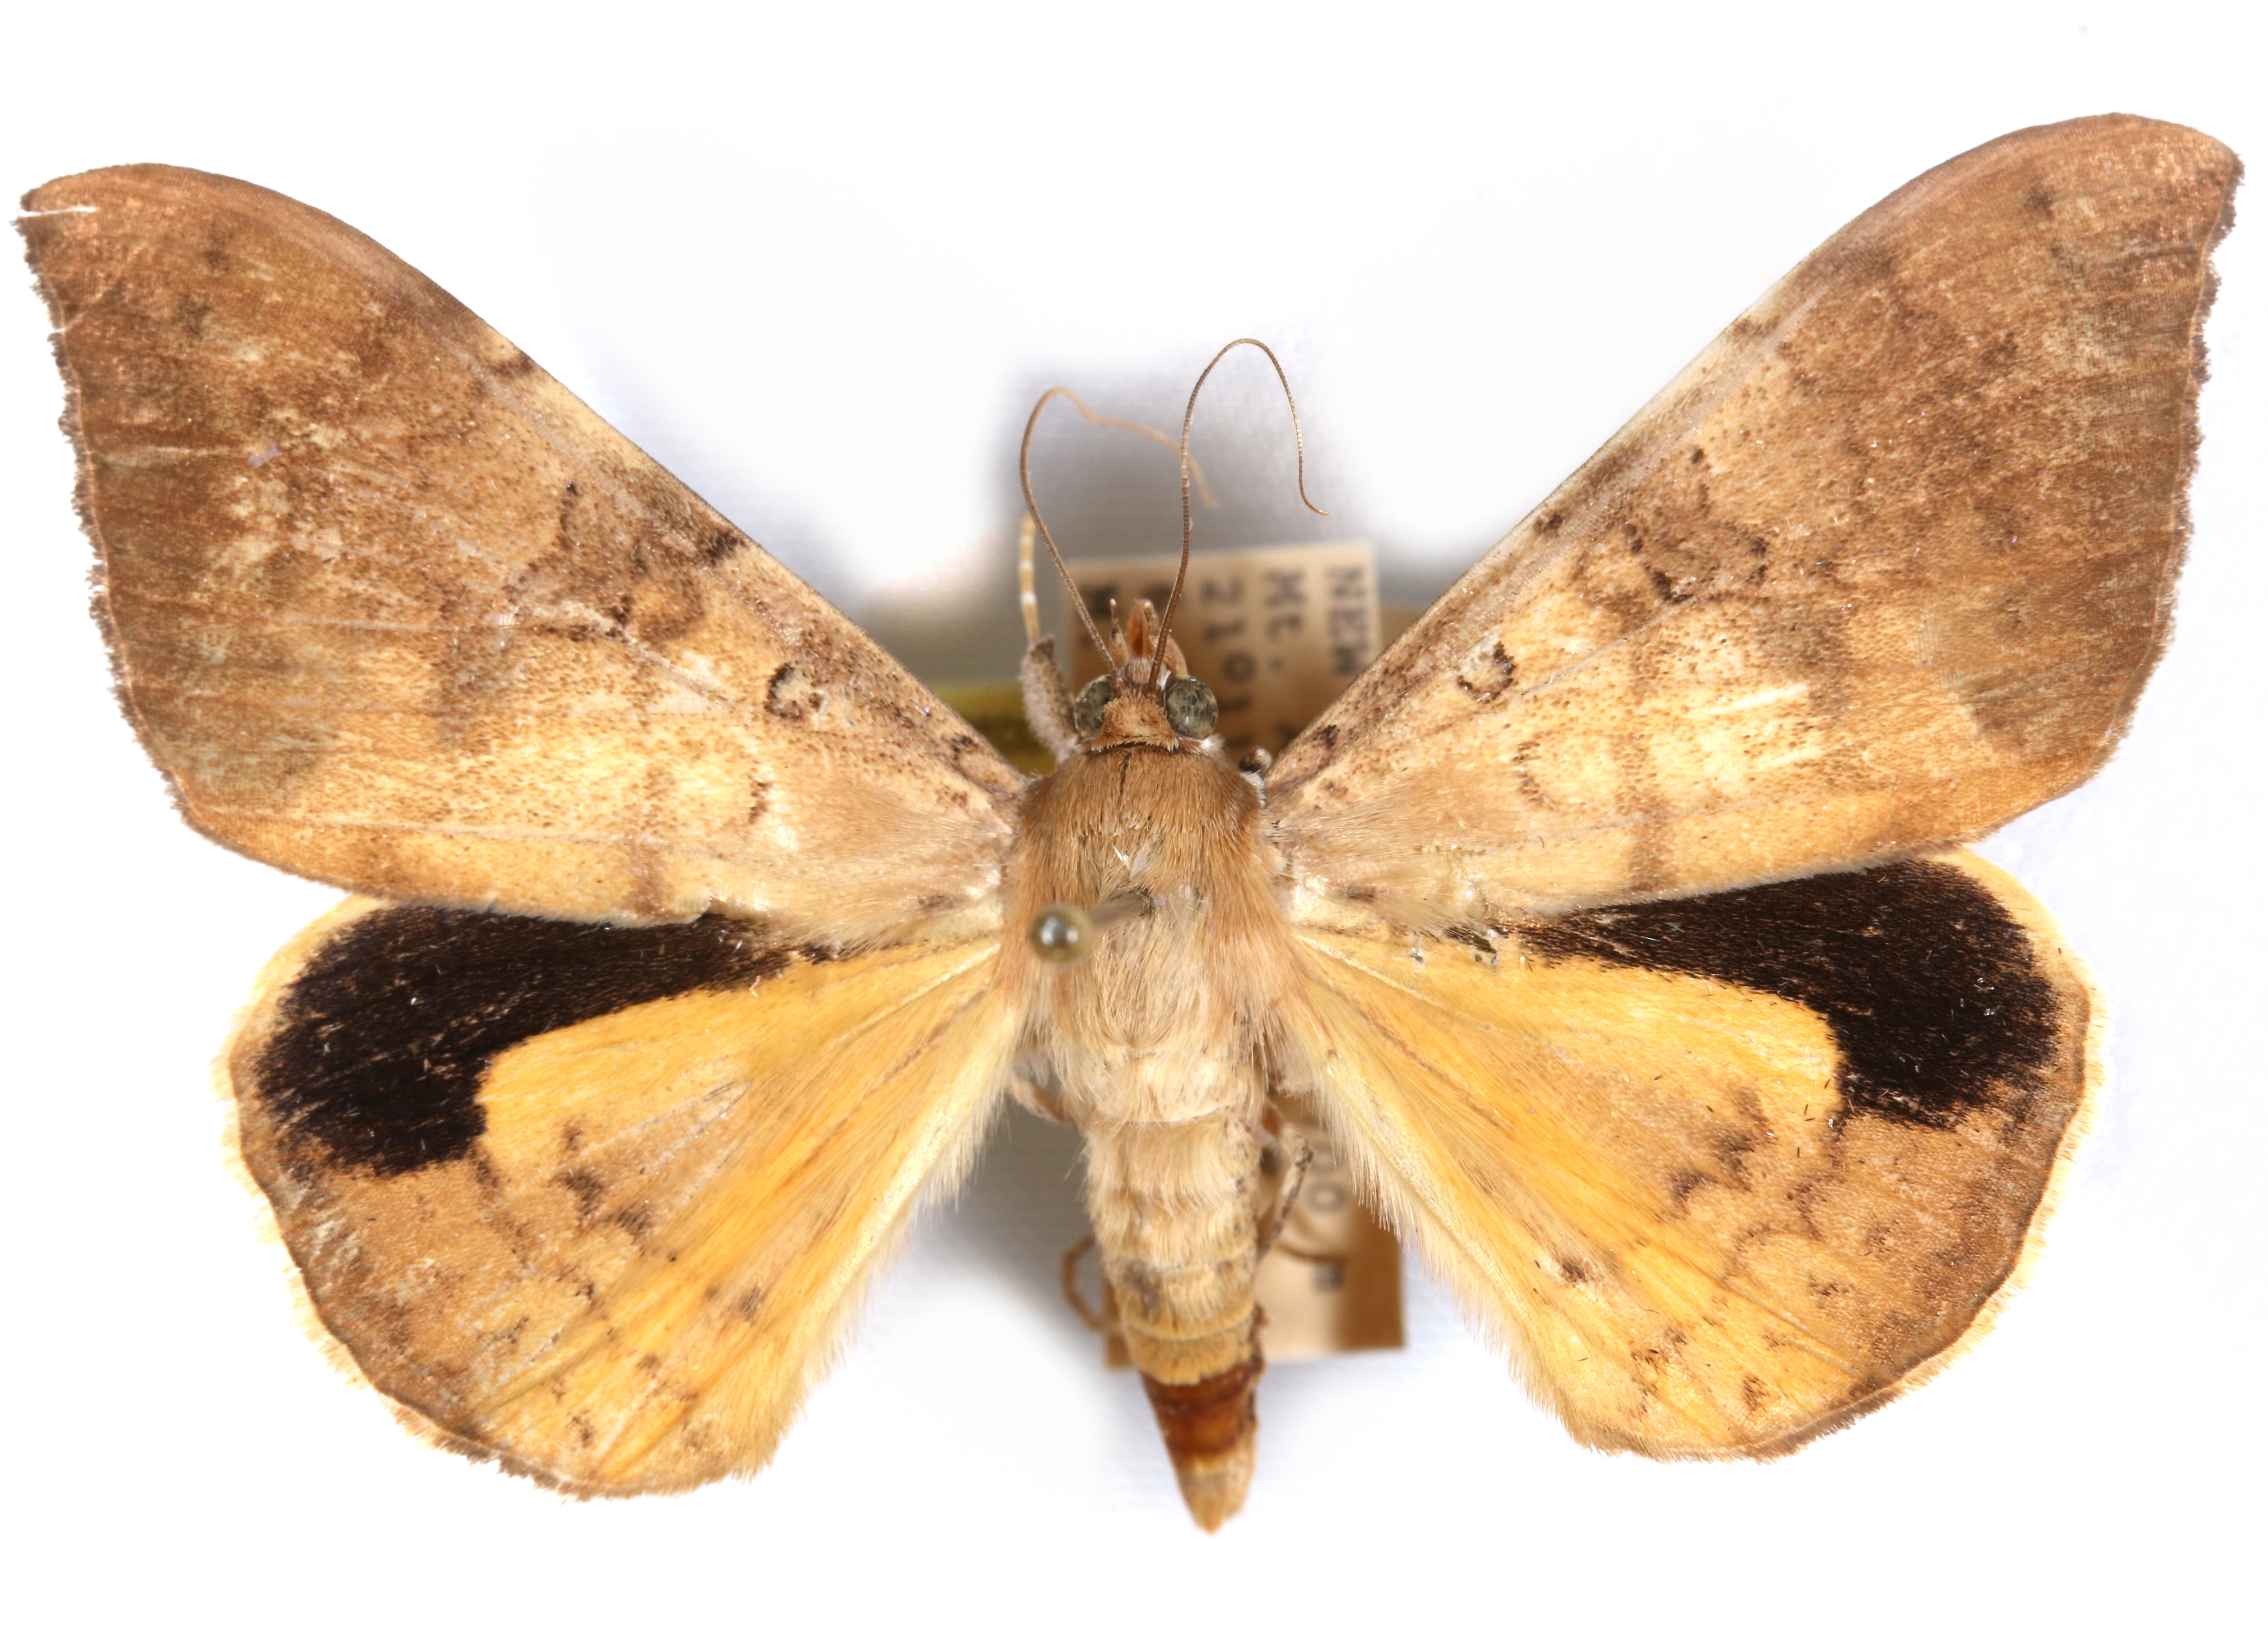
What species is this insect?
Oxyodes scrobiculata
